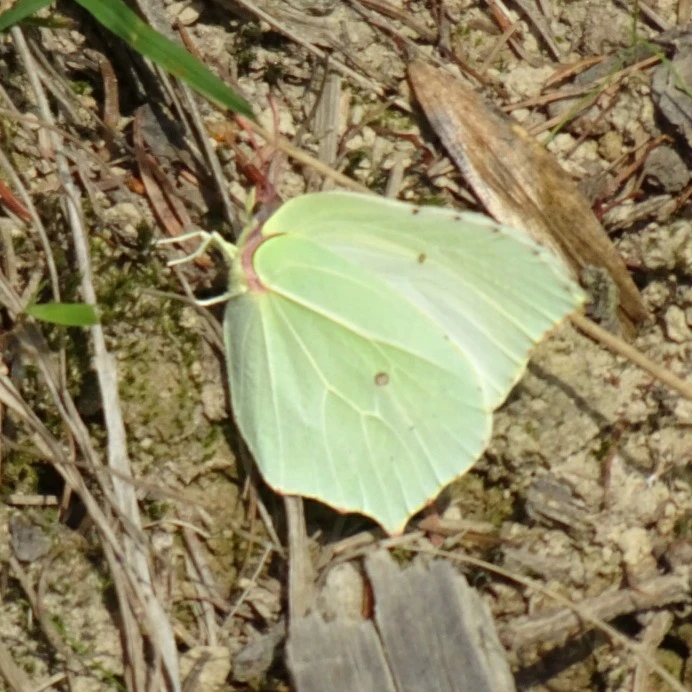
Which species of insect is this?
Gonepteryx rhamni
